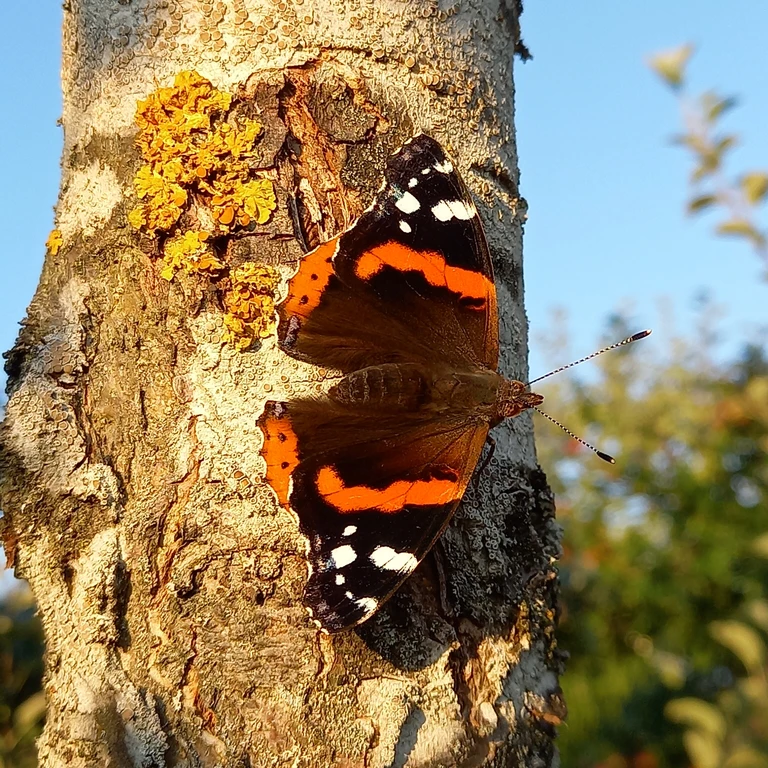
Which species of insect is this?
Vanessa atalanta
